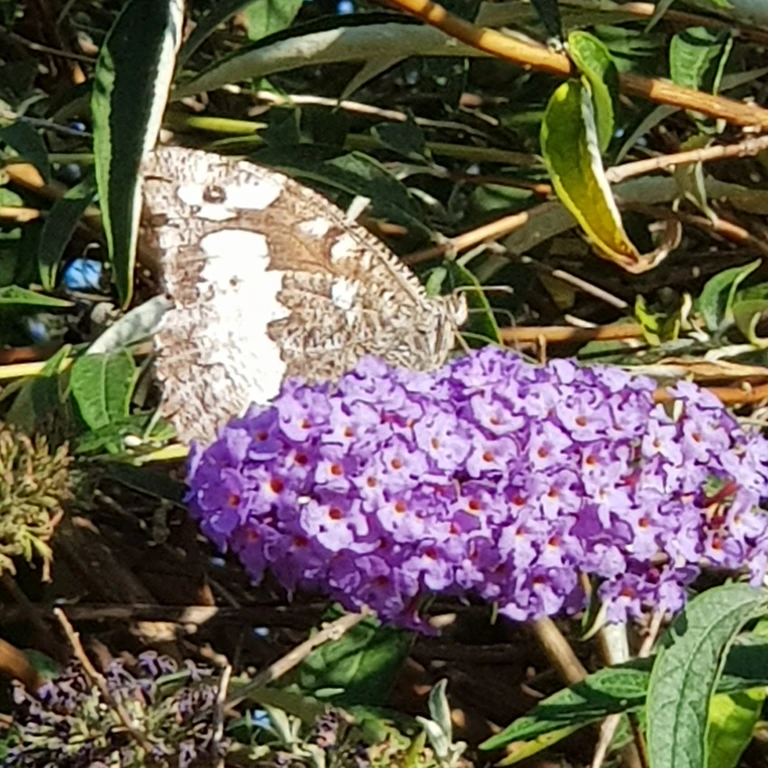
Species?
Brintesia circe
